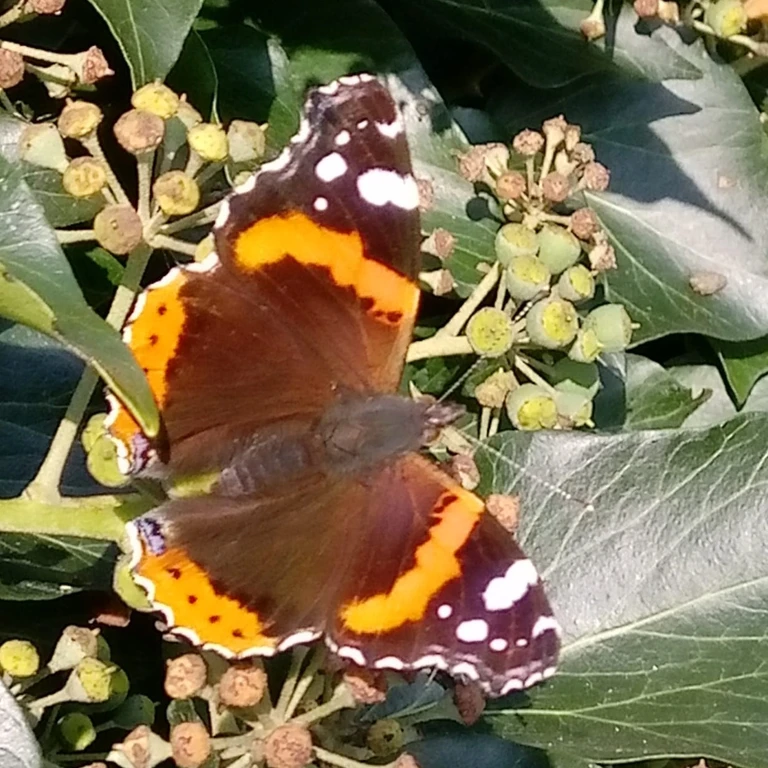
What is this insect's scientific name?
Vanessa atalanta
